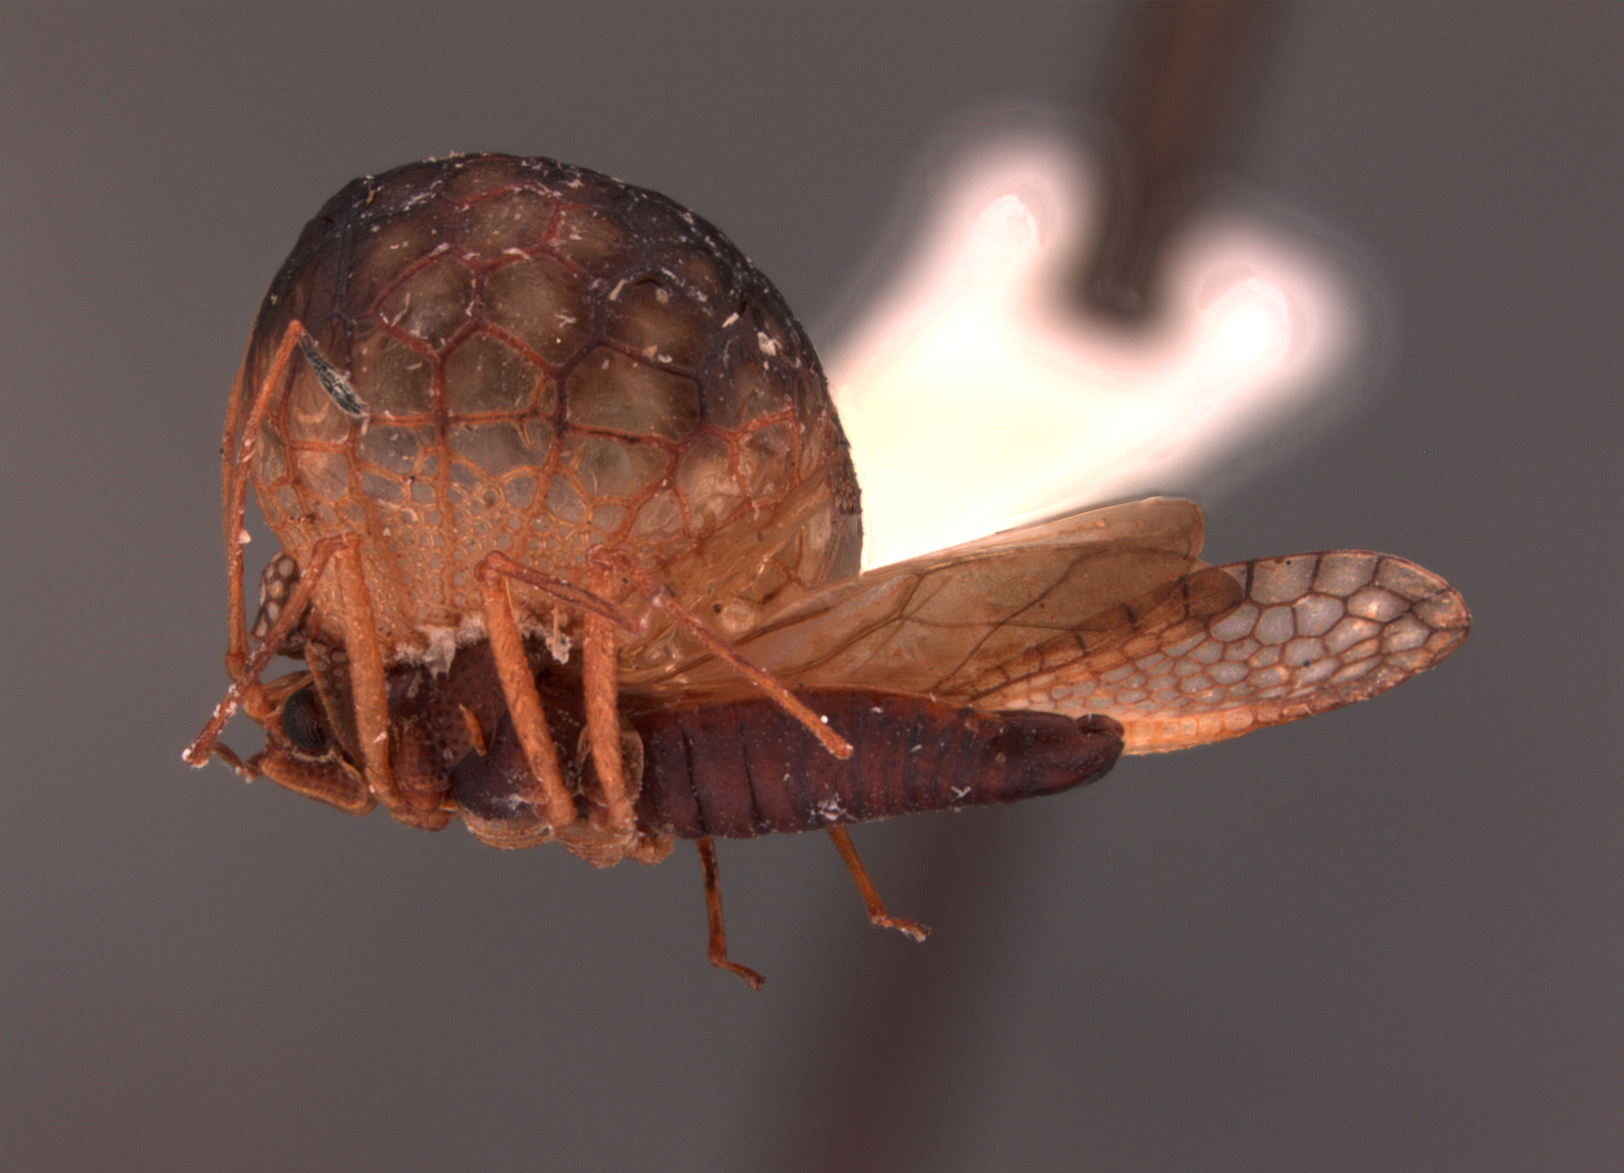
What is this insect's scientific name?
Xenotingis malkini
